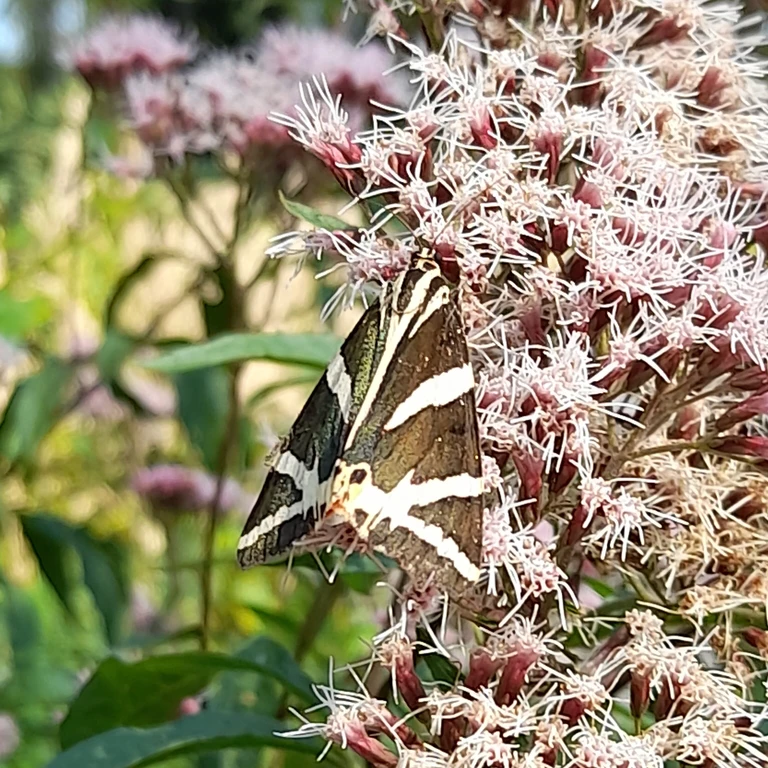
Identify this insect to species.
Euplagia quadripunctaria
